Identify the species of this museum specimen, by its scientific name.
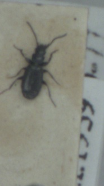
Microlestes maurus
